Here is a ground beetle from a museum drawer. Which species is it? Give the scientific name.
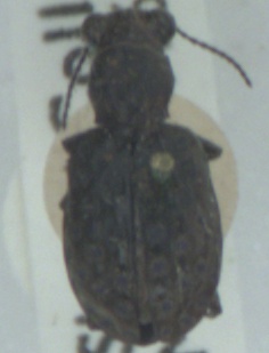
Elaphrus cupreus
